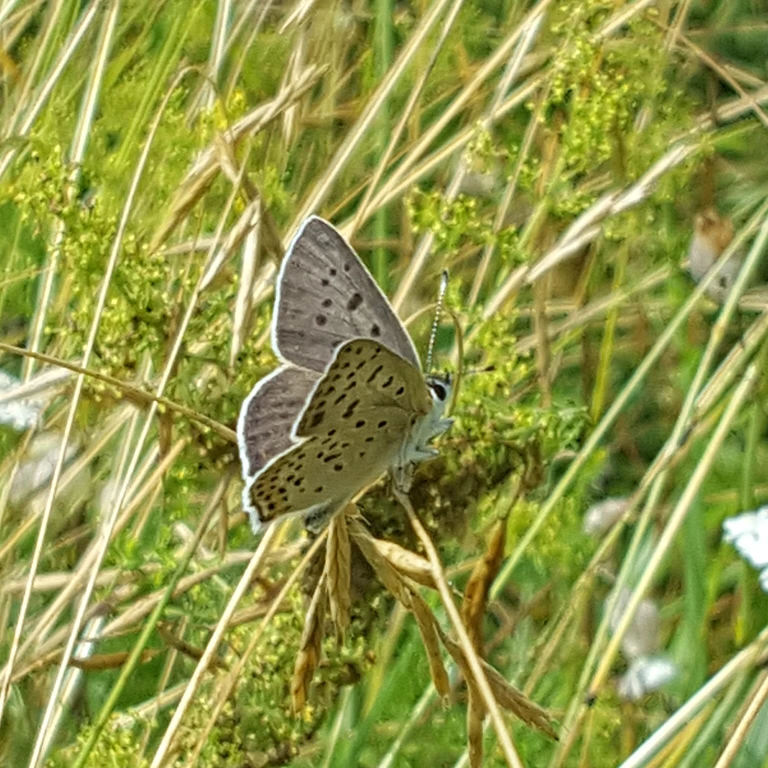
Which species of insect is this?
Lycaena tityrus (also Loweia tityrus)
